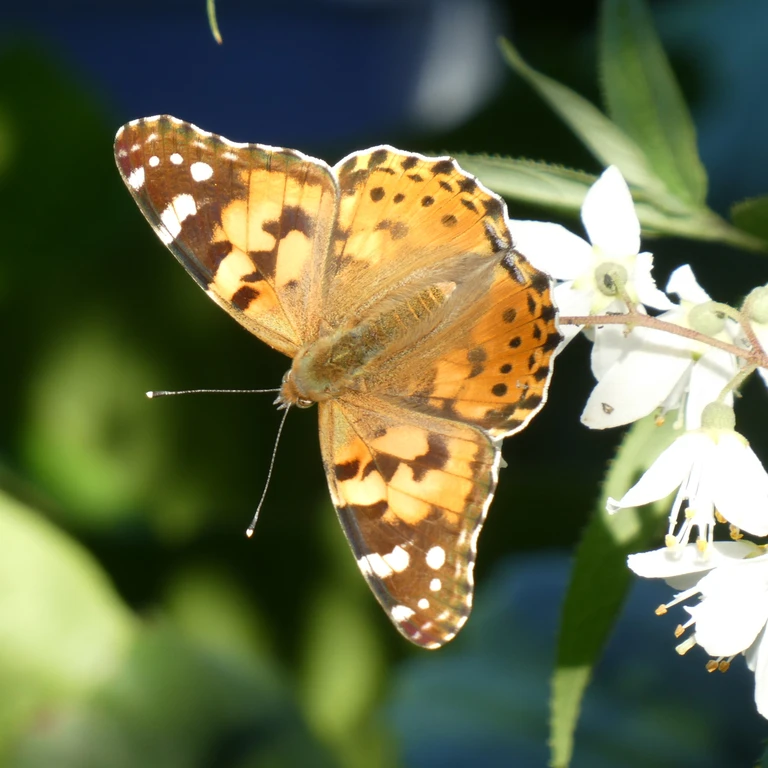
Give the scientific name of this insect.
Vanessa cardui
